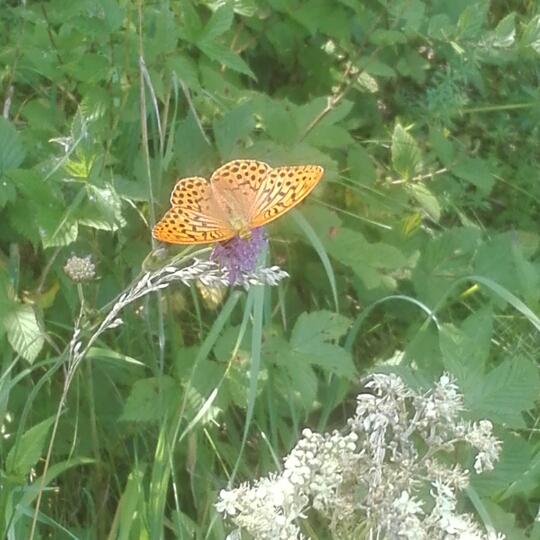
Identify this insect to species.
Argynnis paphia
